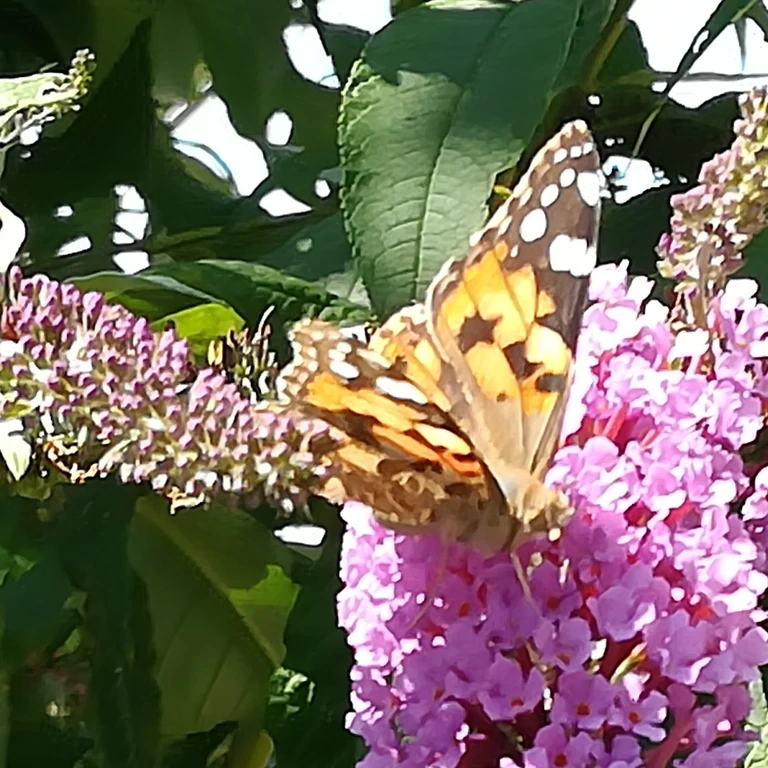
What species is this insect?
Vanessa cardui
